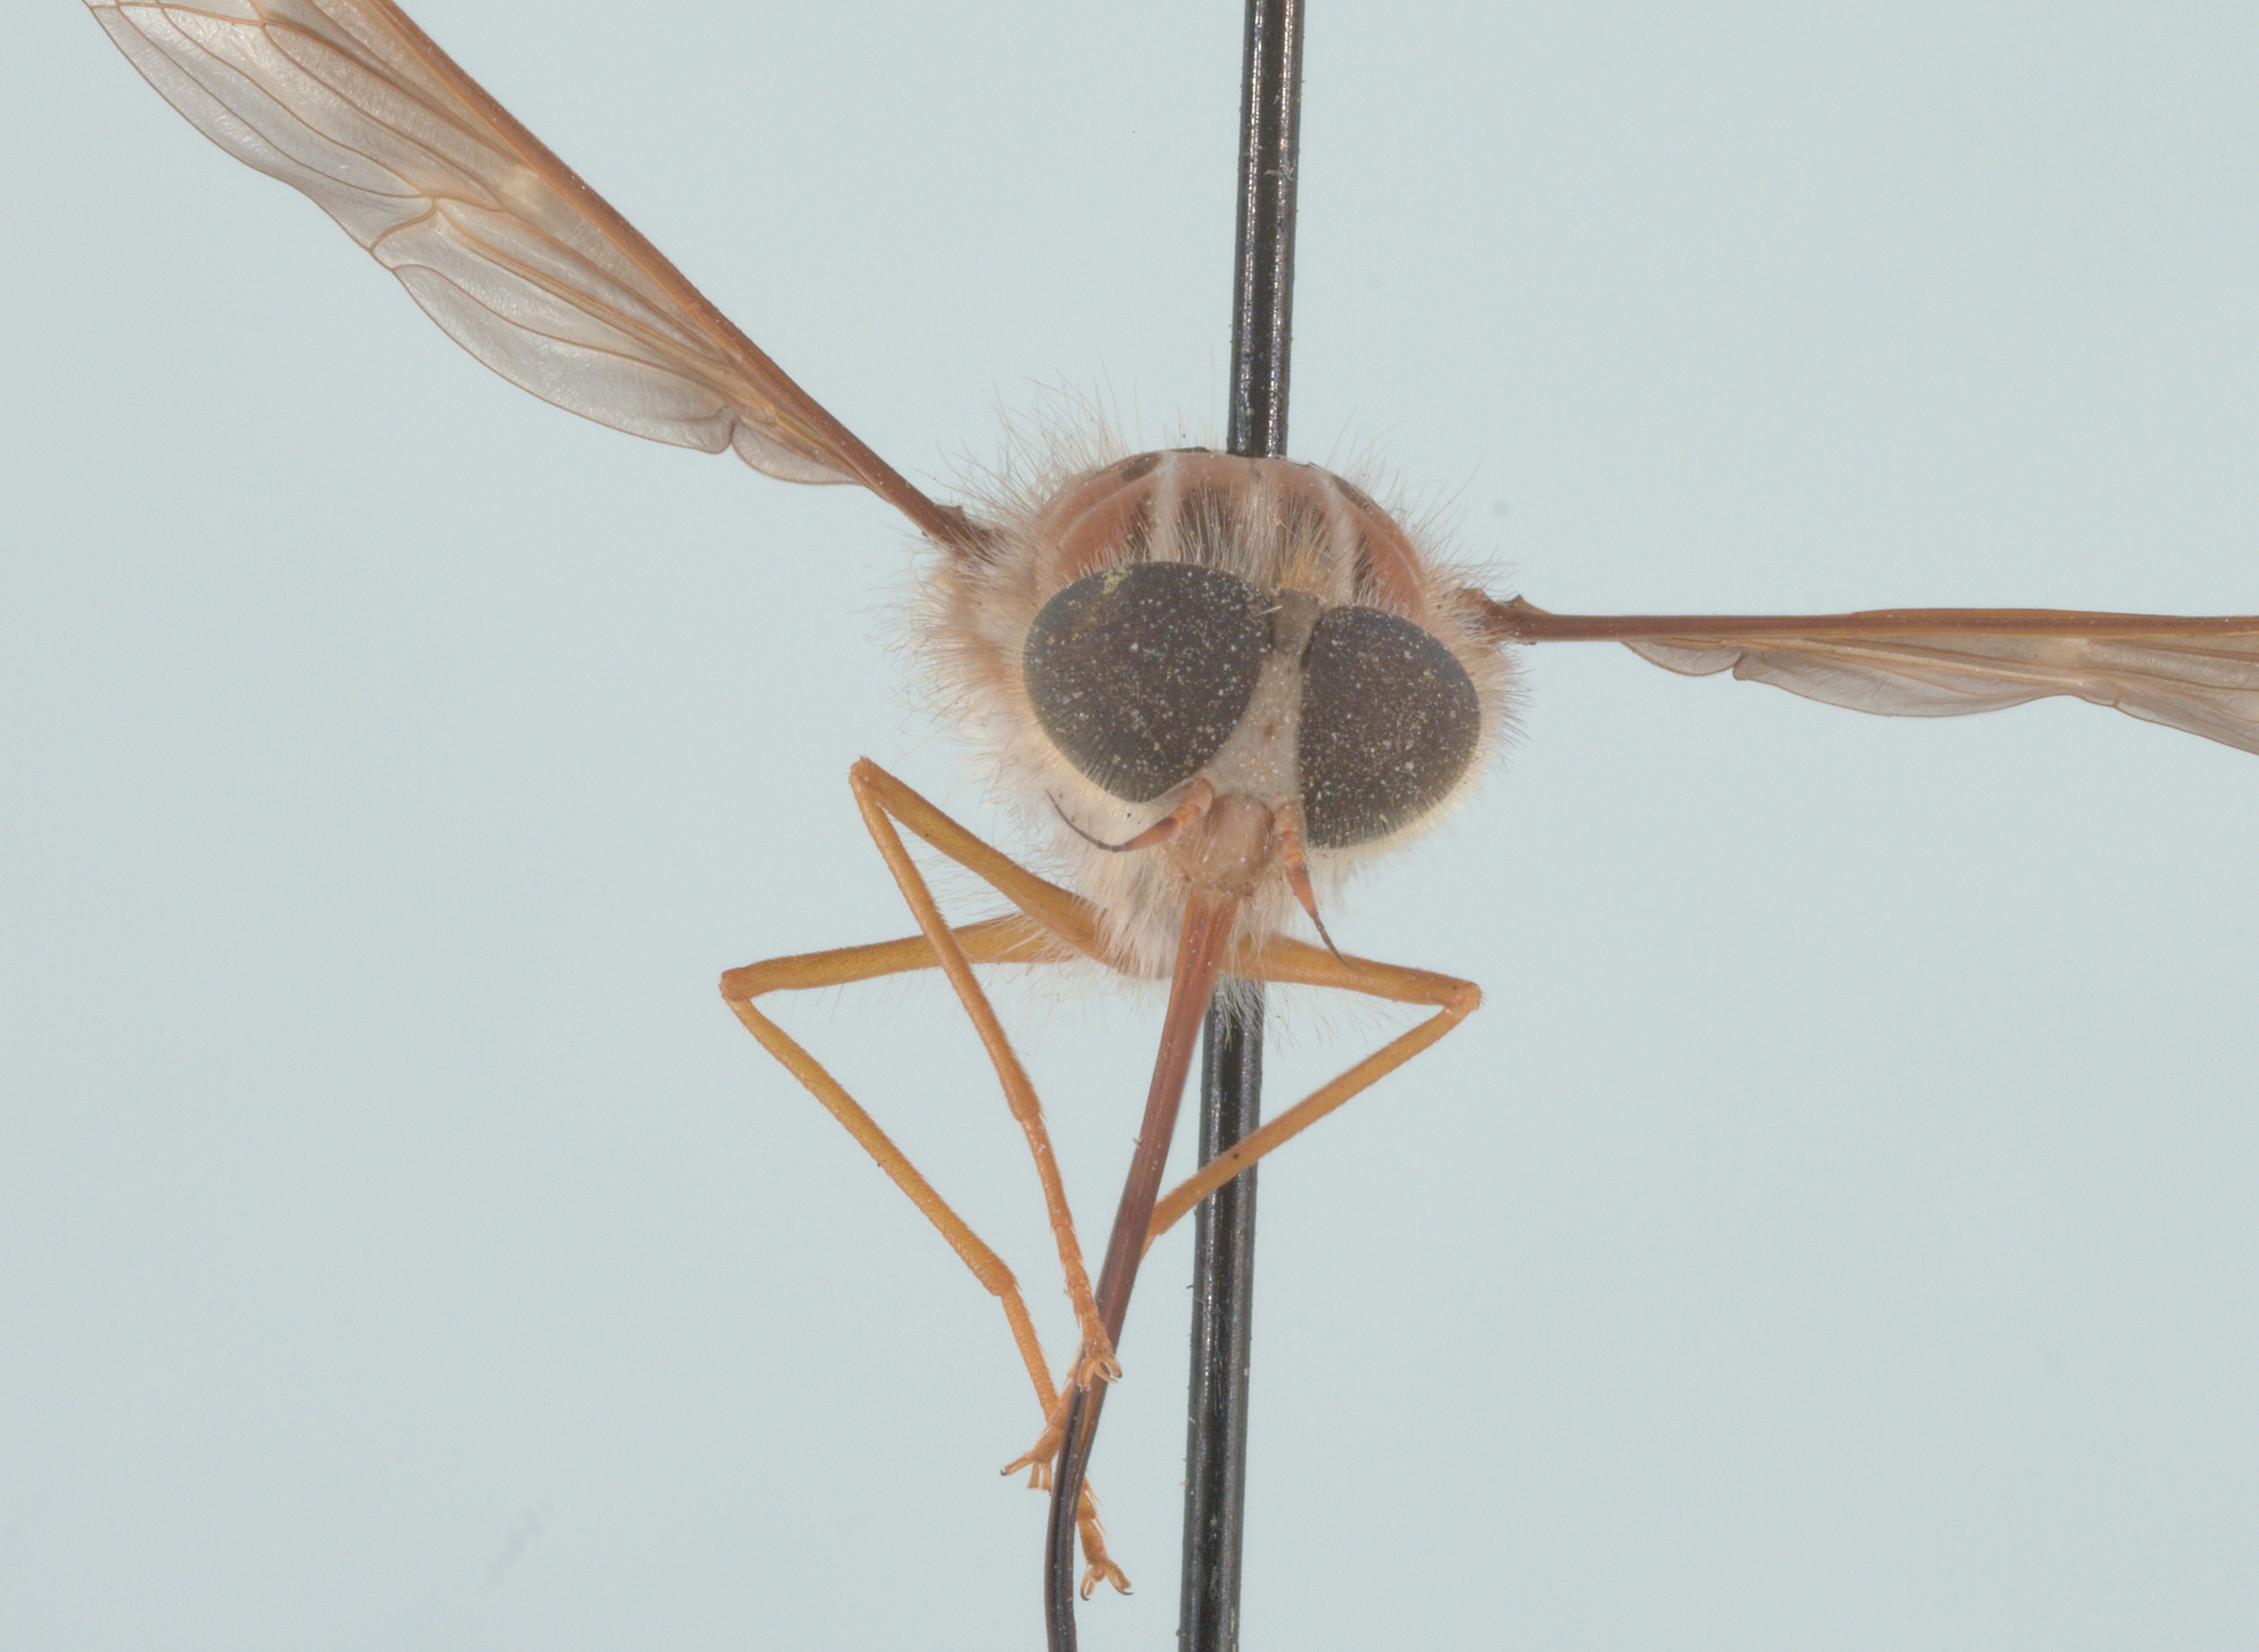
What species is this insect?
Hirmoneura nubipennis (also Trichophthalma nubipennis)
